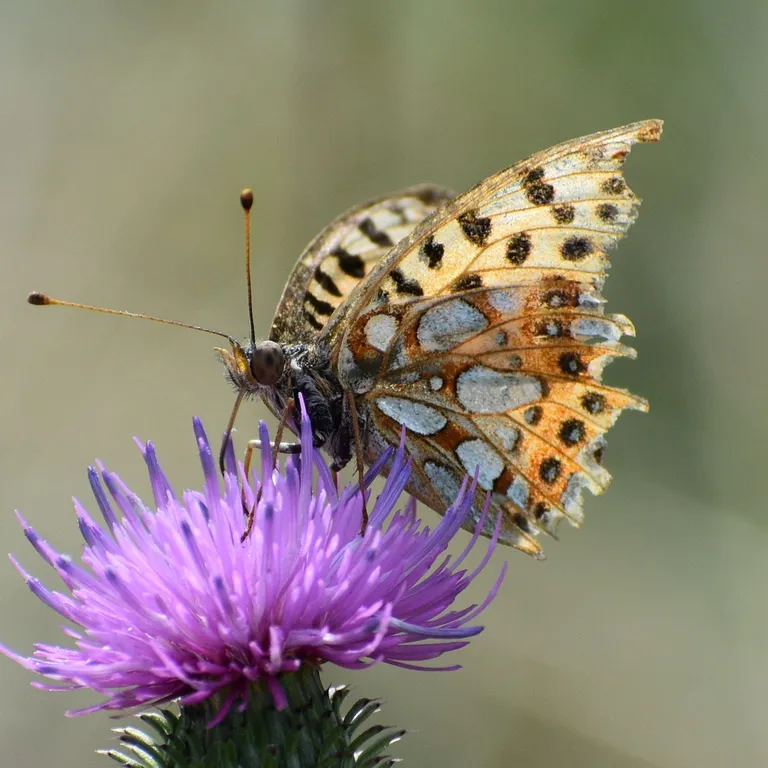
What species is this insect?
Issoria lathonia
